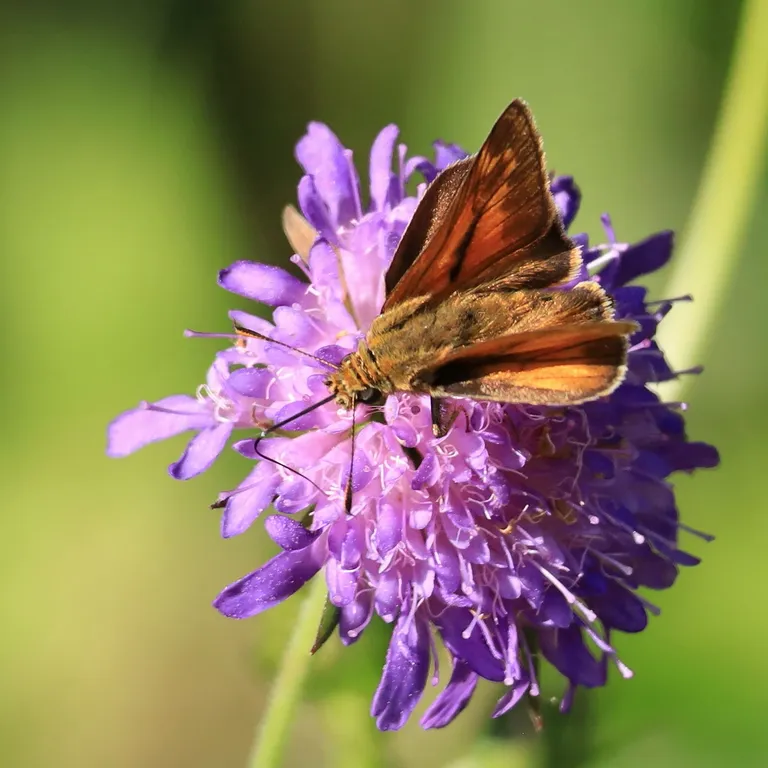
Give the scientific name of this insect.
Ochlodes sylvanus (also Ochlodes venata)
